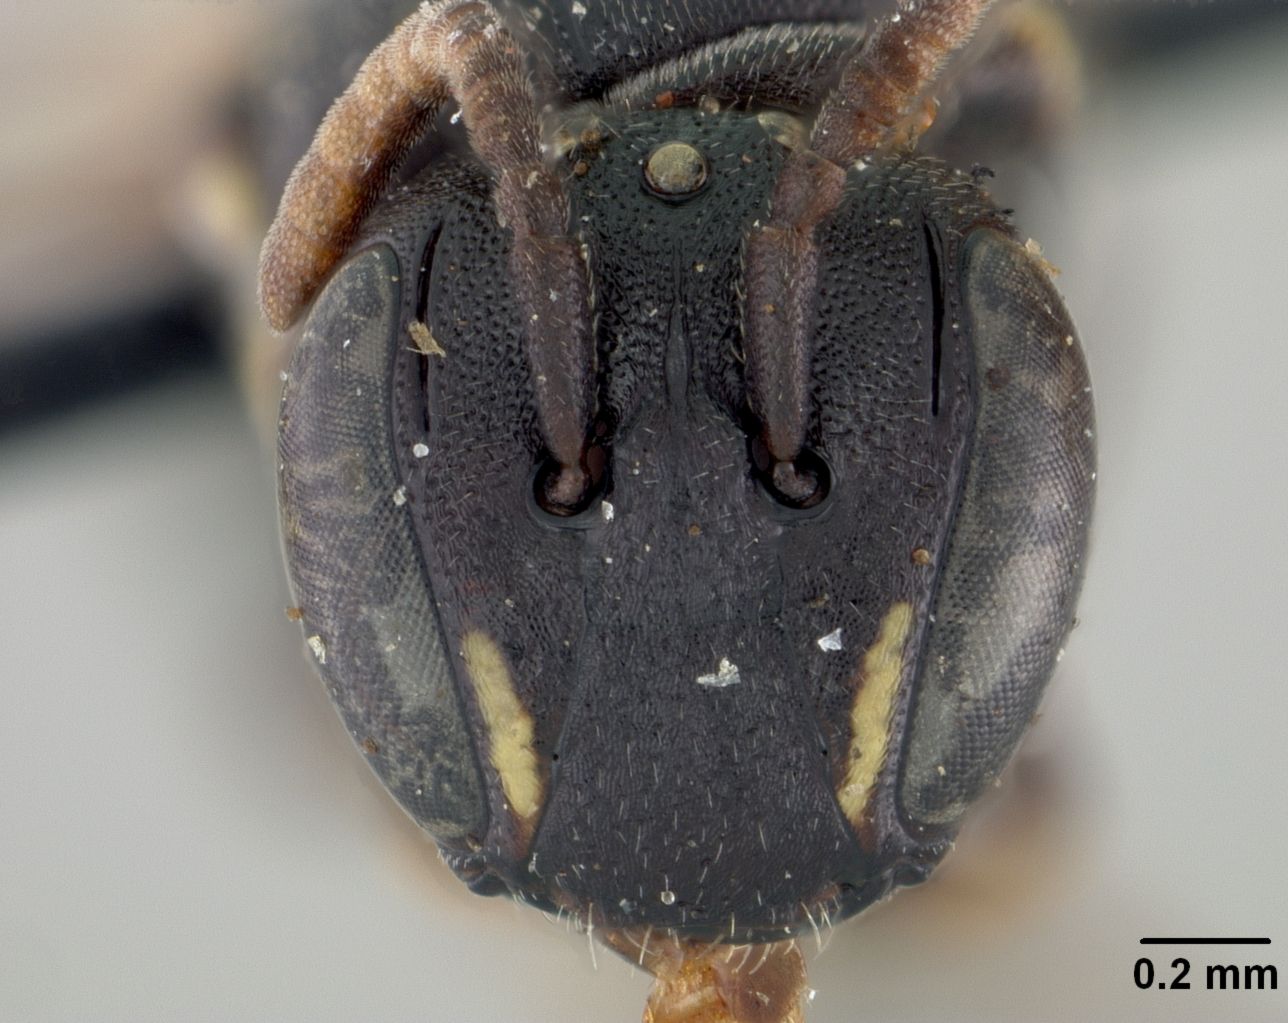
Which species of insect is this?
Hylaeus paulus
